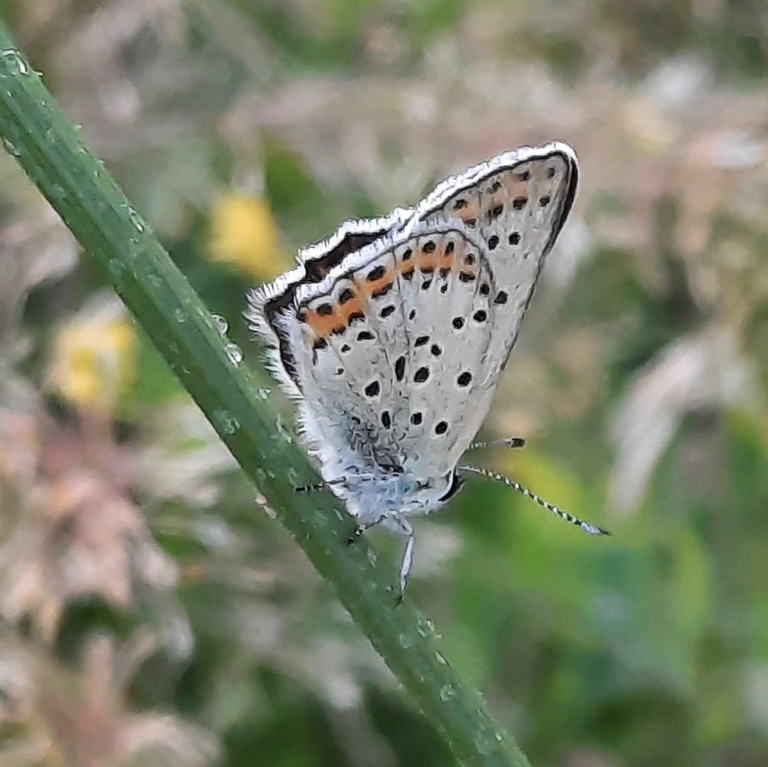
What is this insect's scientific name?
Lycaena tityrus (also Loweia tityrus)
